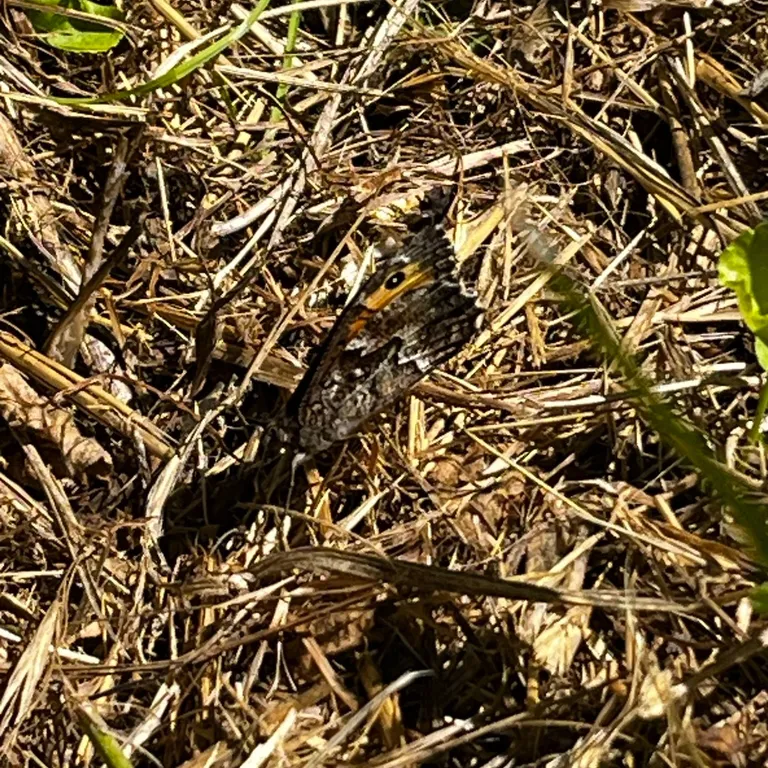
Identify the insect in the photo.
Hipparchia semele
